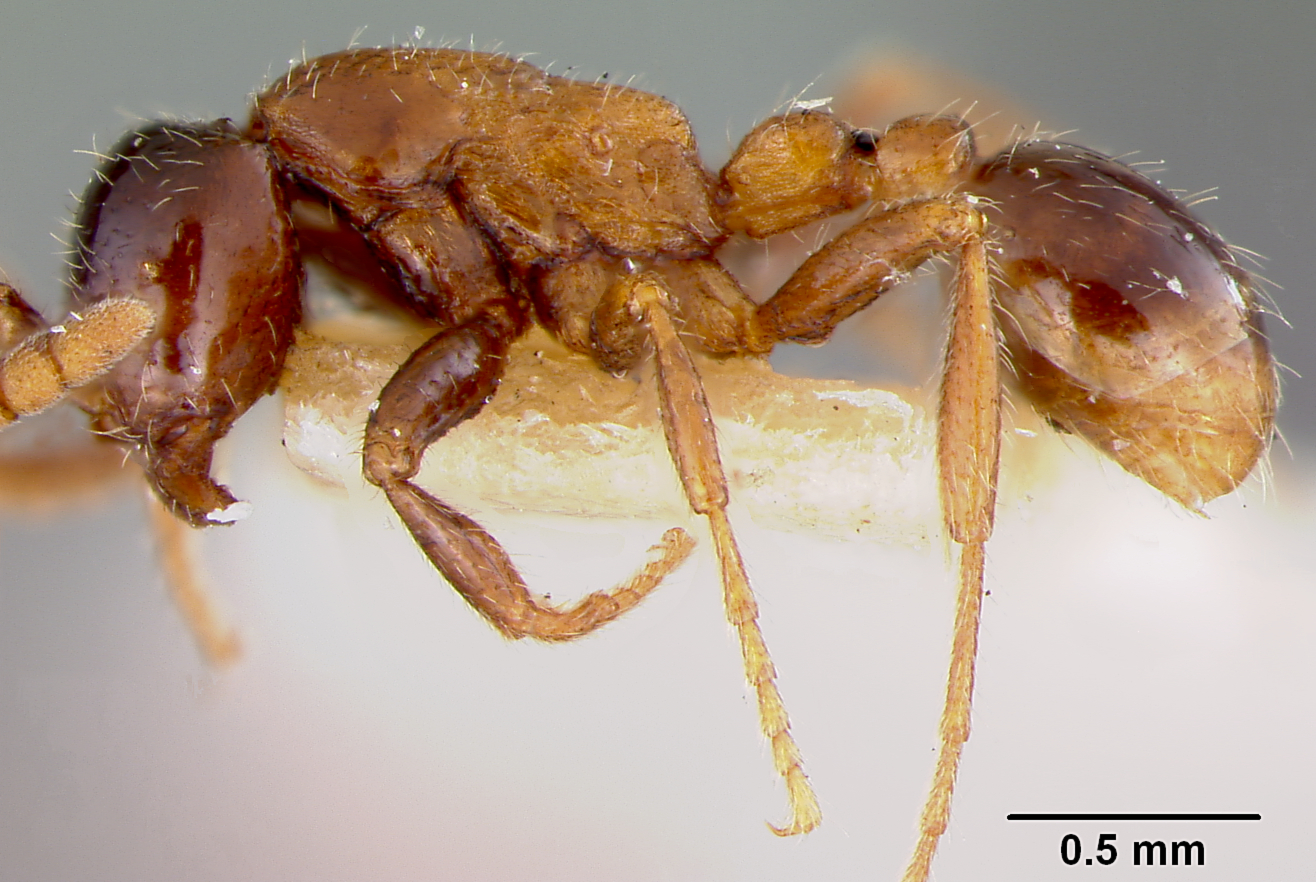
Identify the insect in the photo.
Eciton manni
